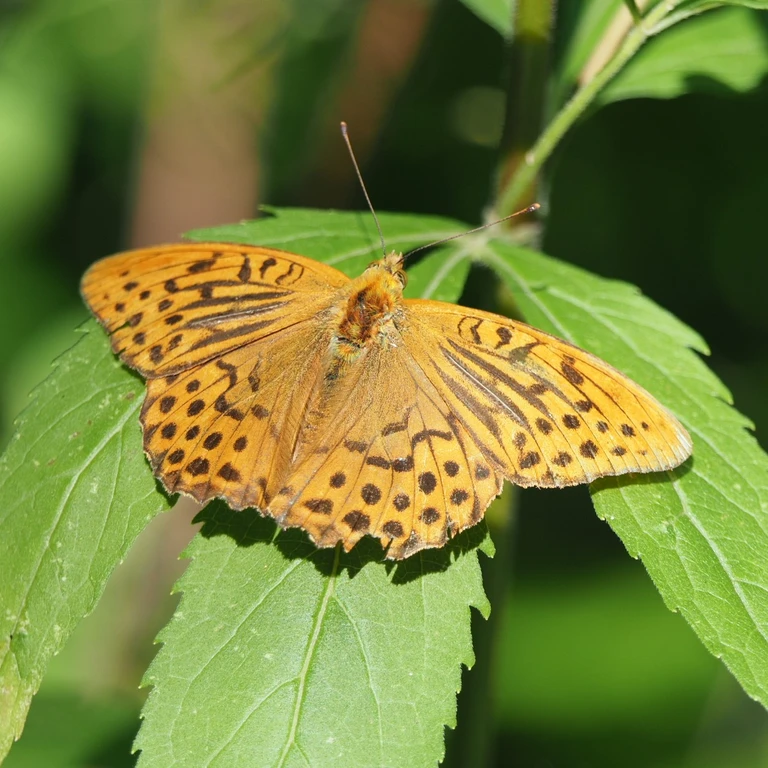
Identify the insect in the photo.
Argynnis paphia
